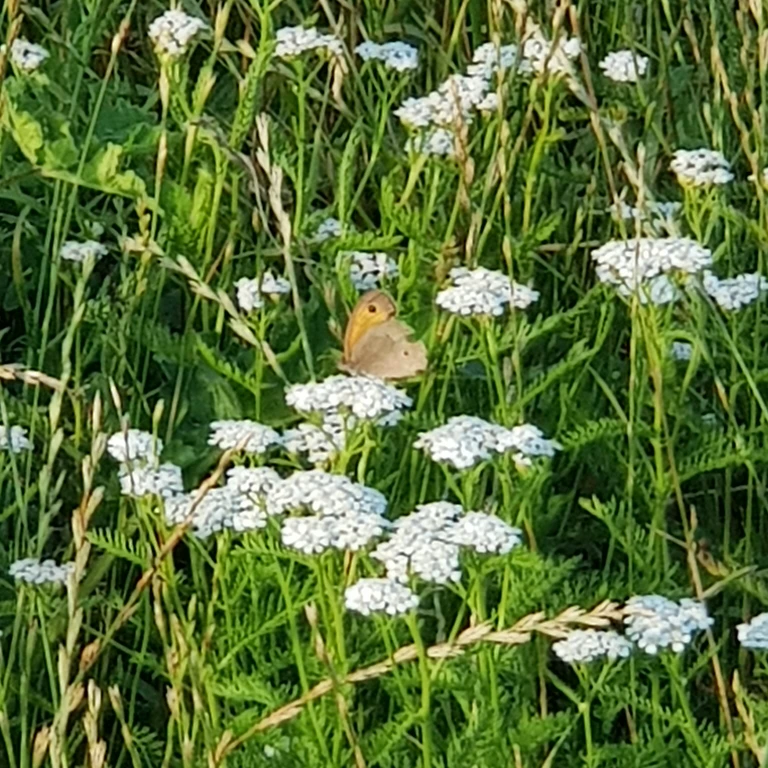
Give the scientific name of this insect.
Maniola jurtina
